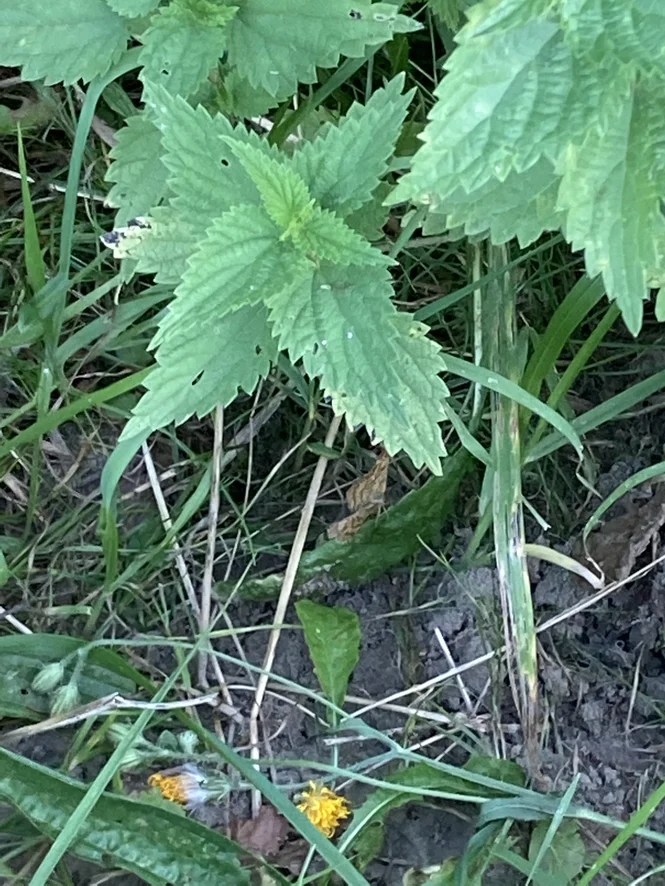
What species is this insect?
Ematurga atomaria
